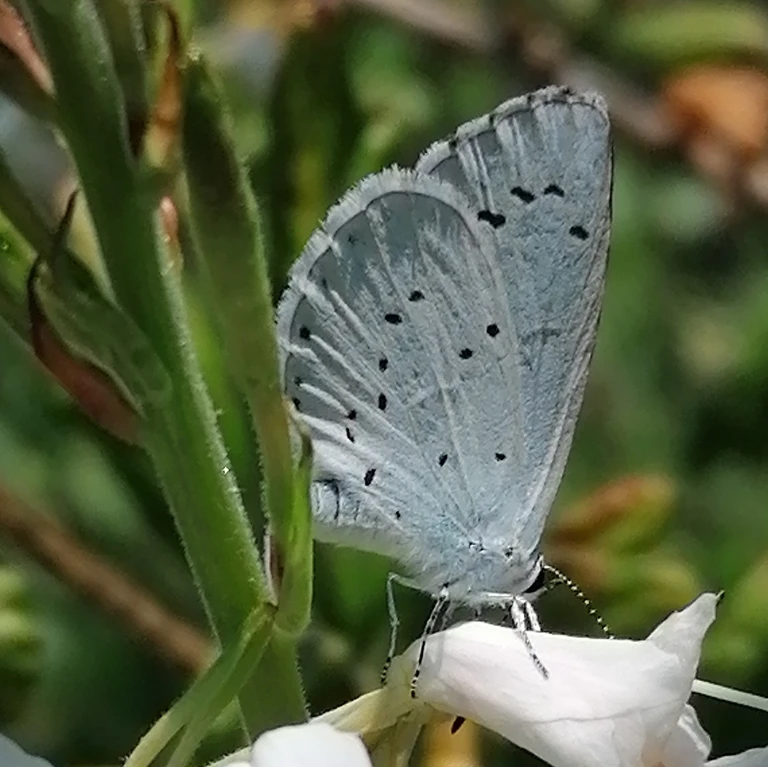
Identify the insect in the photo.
Celastrina argiolus
